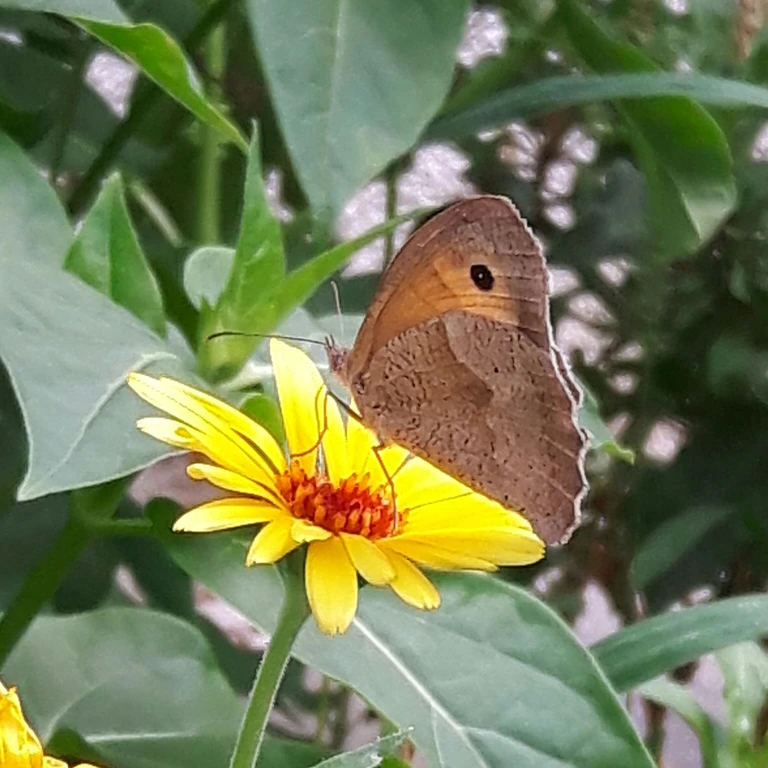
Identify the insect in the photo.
Maniola jurtina
